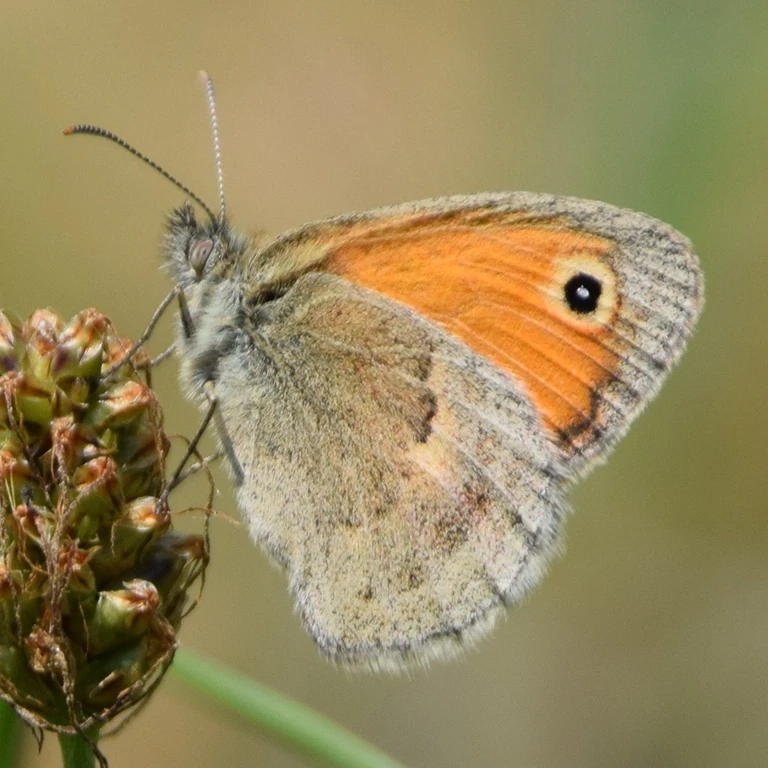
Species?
Coenonympha pamphilus
